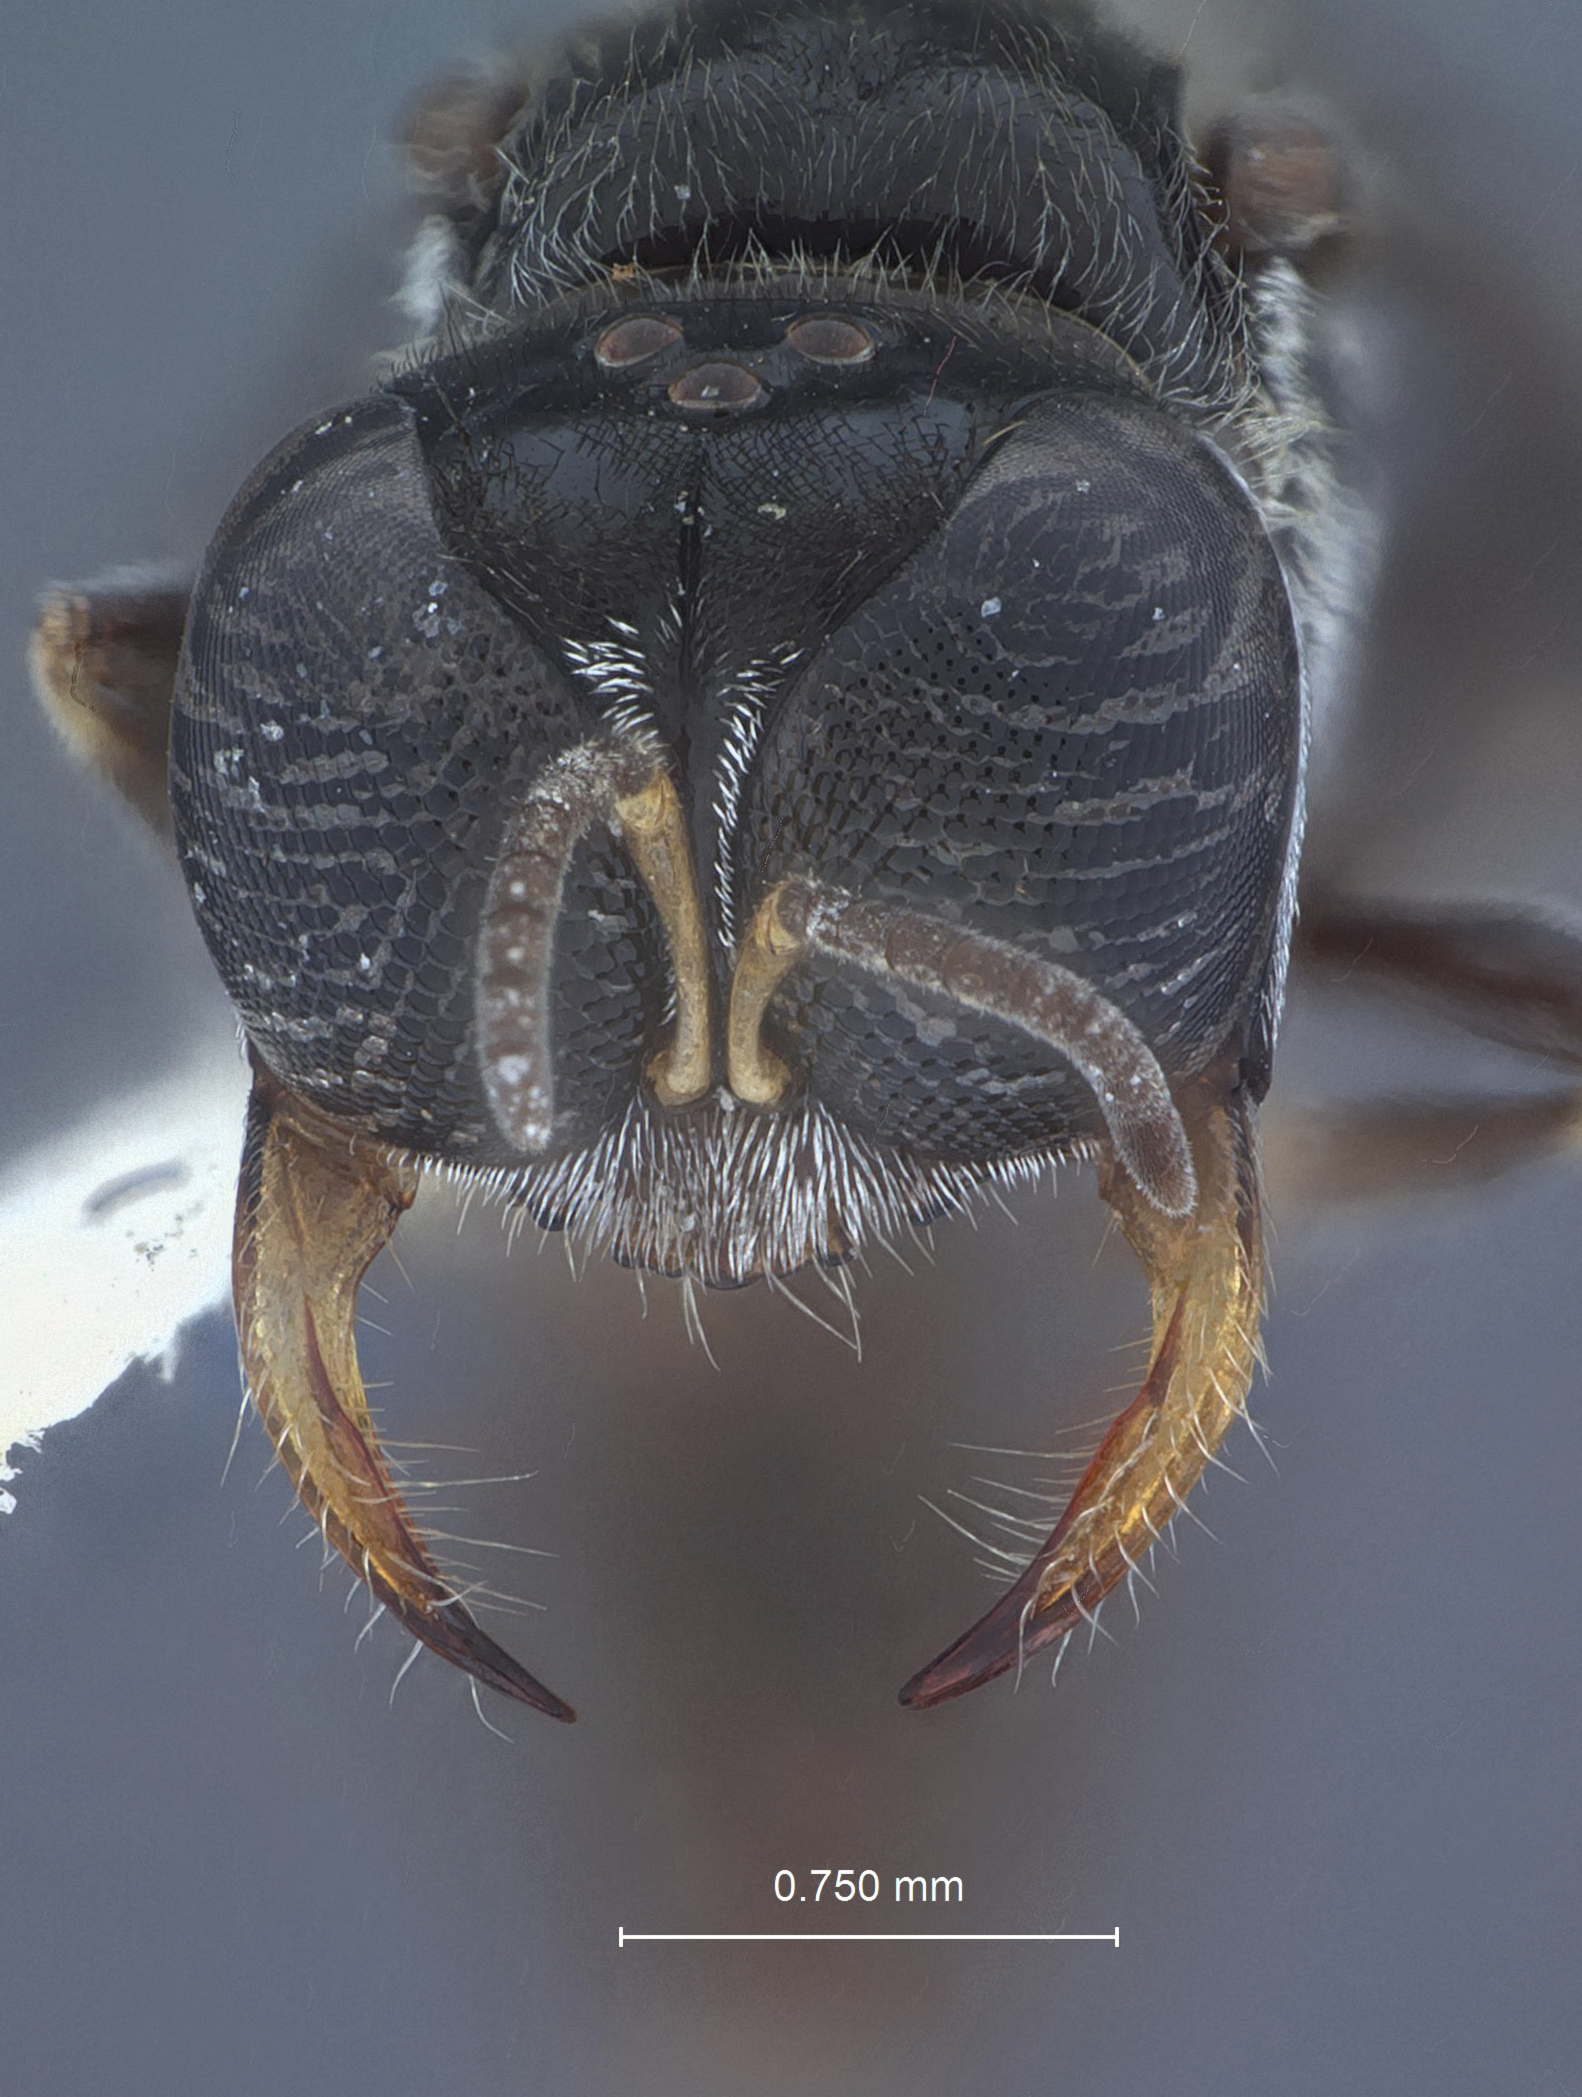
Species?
Eupliloides bougainvilleae
